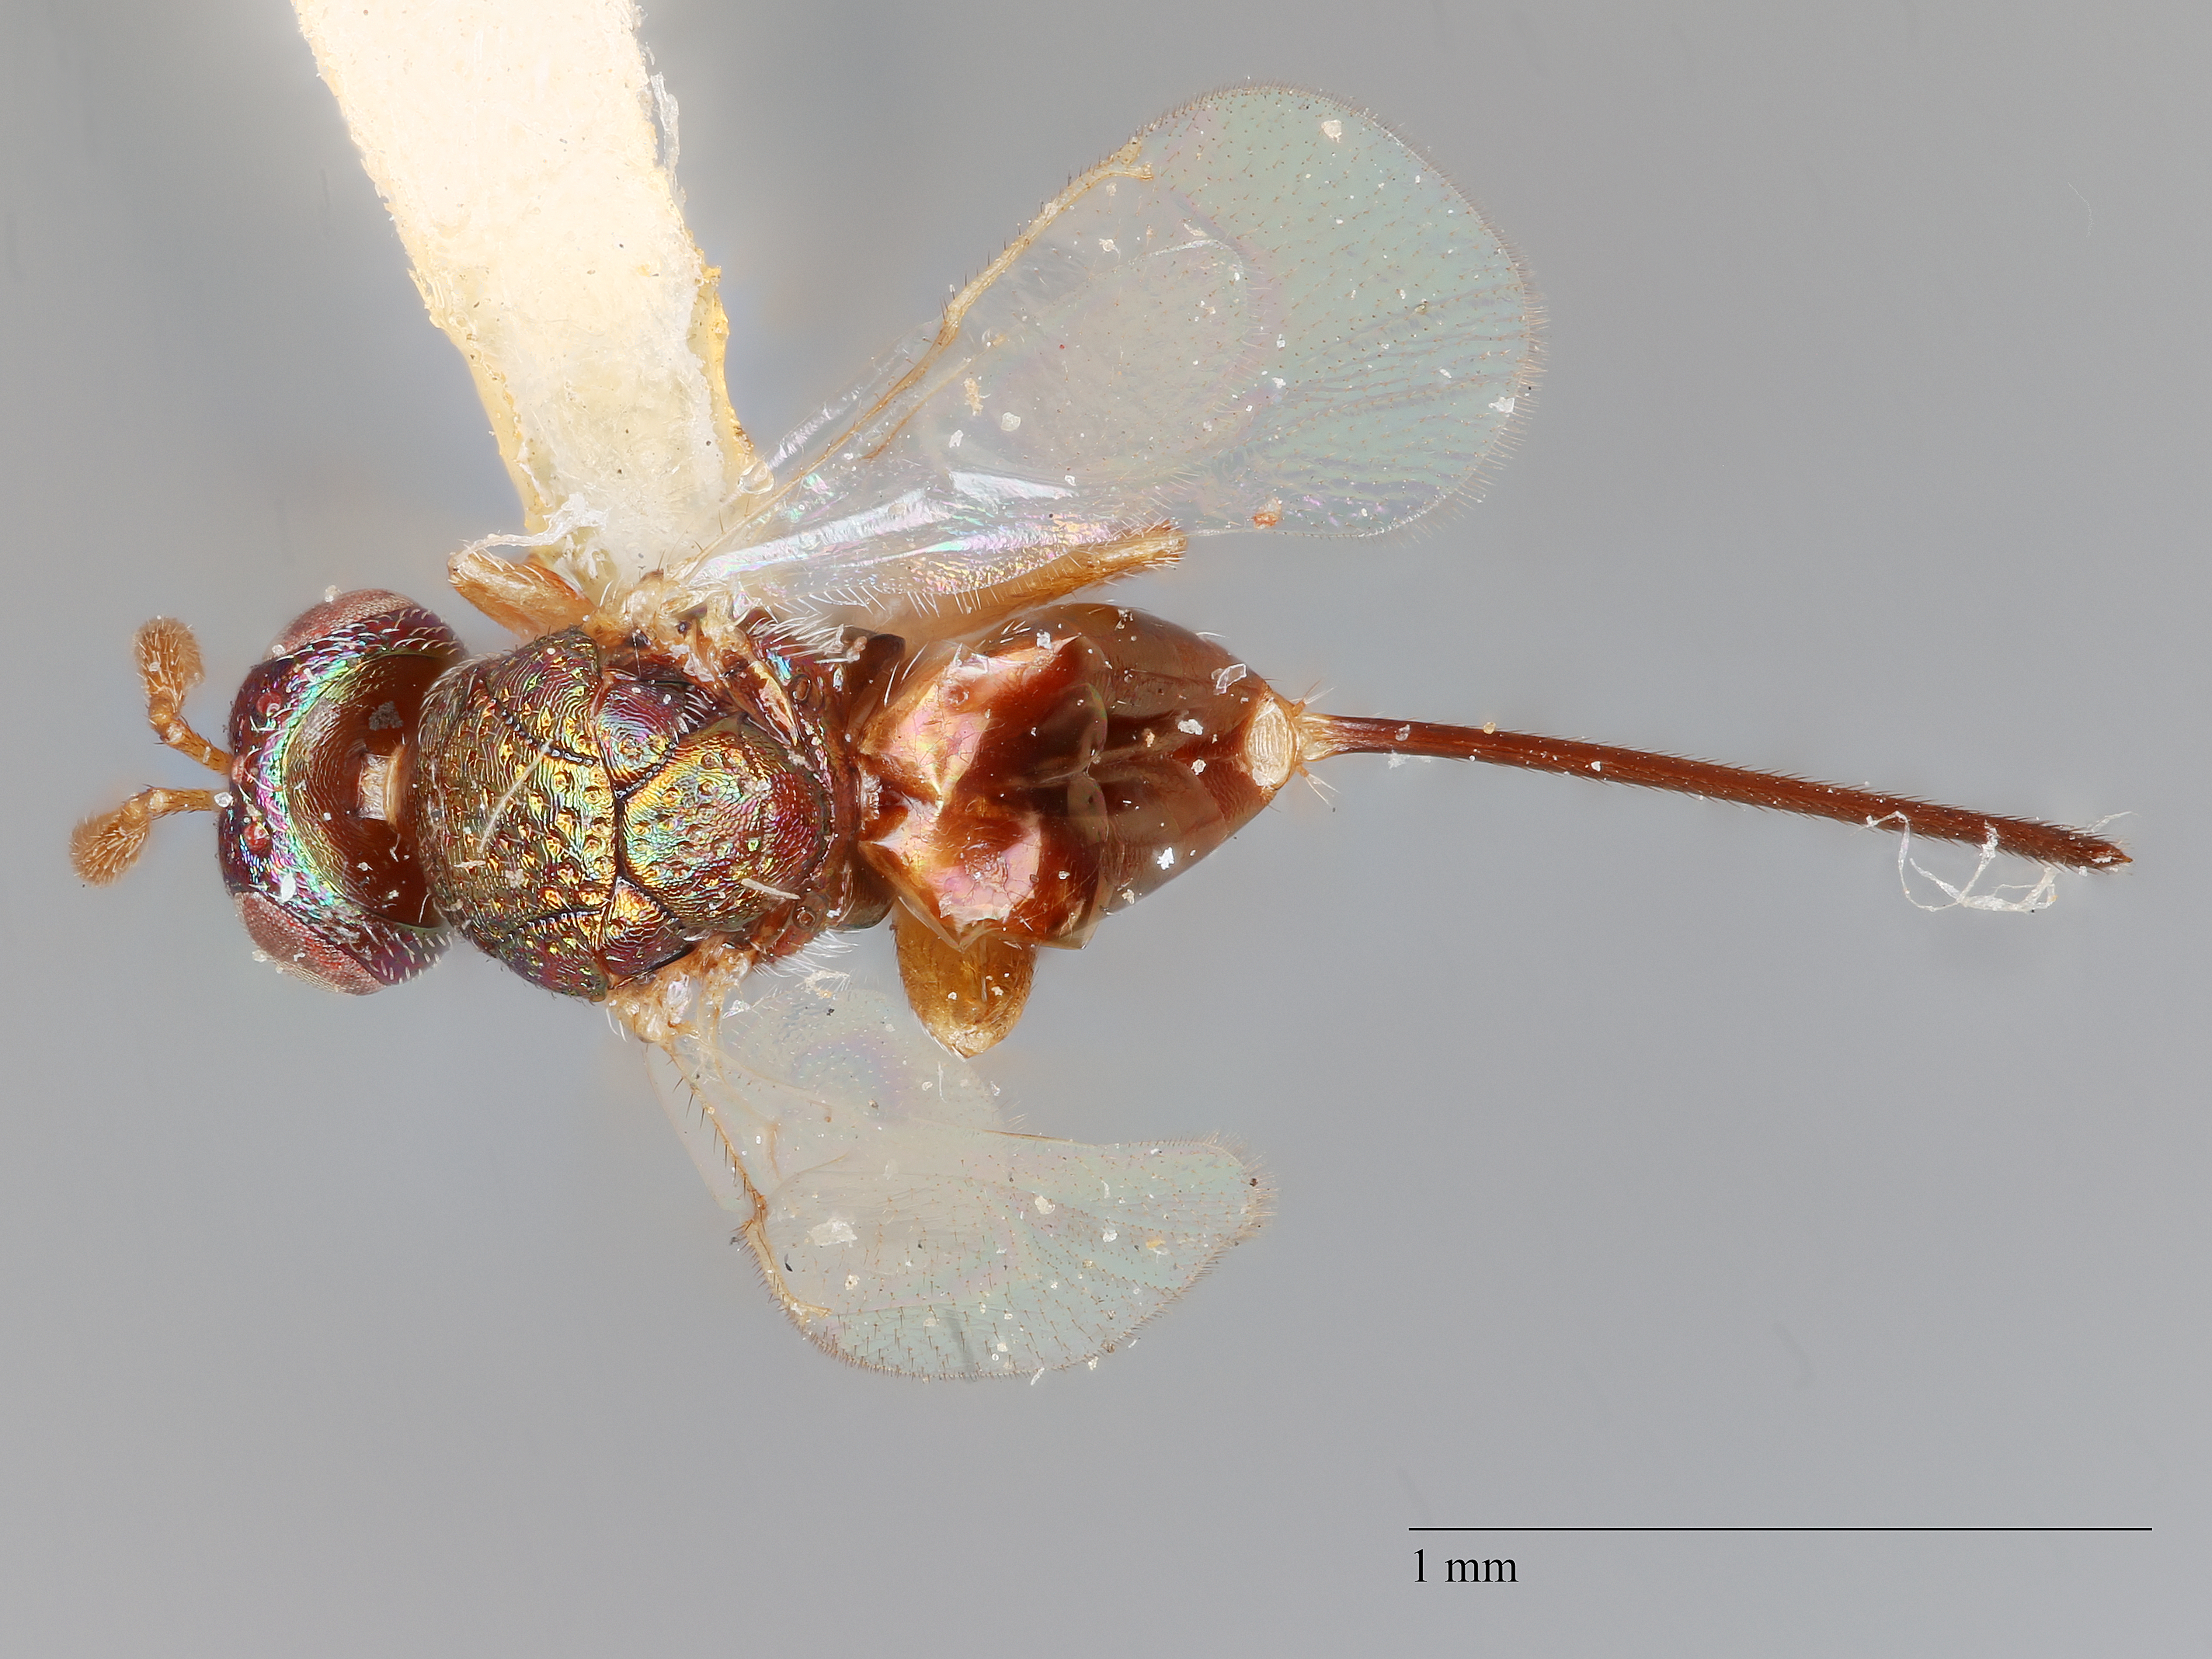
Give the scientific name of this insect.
Physothorax russelli
